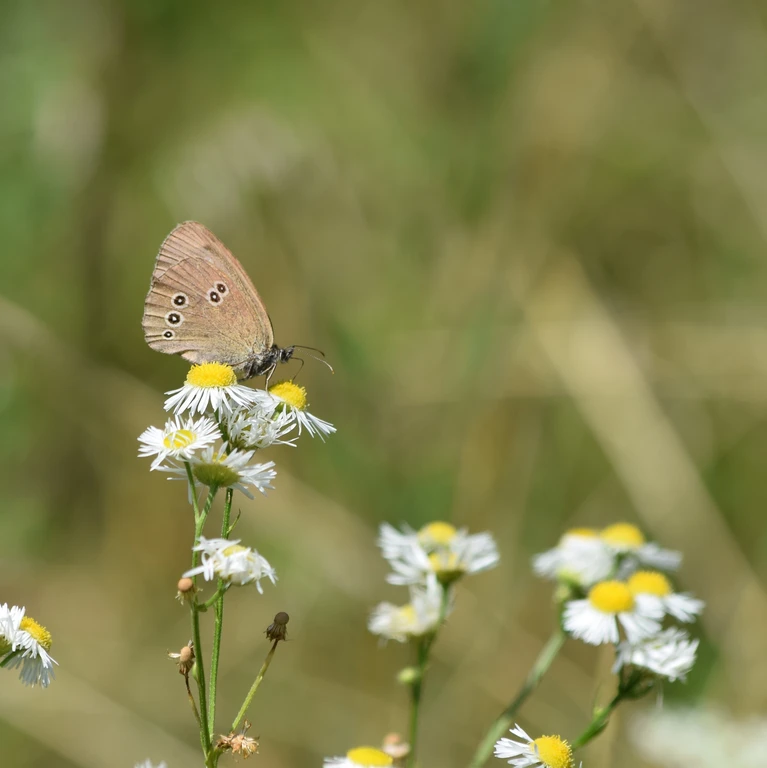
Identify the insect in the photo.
Aphantopus hyperantus
